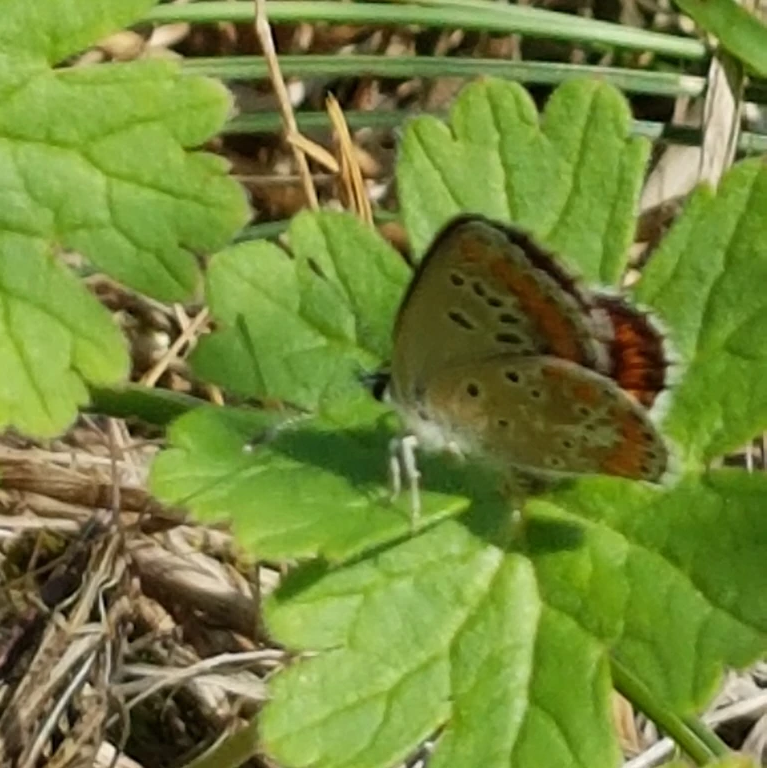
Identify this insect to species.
Aricia agestis/artaxerxes
